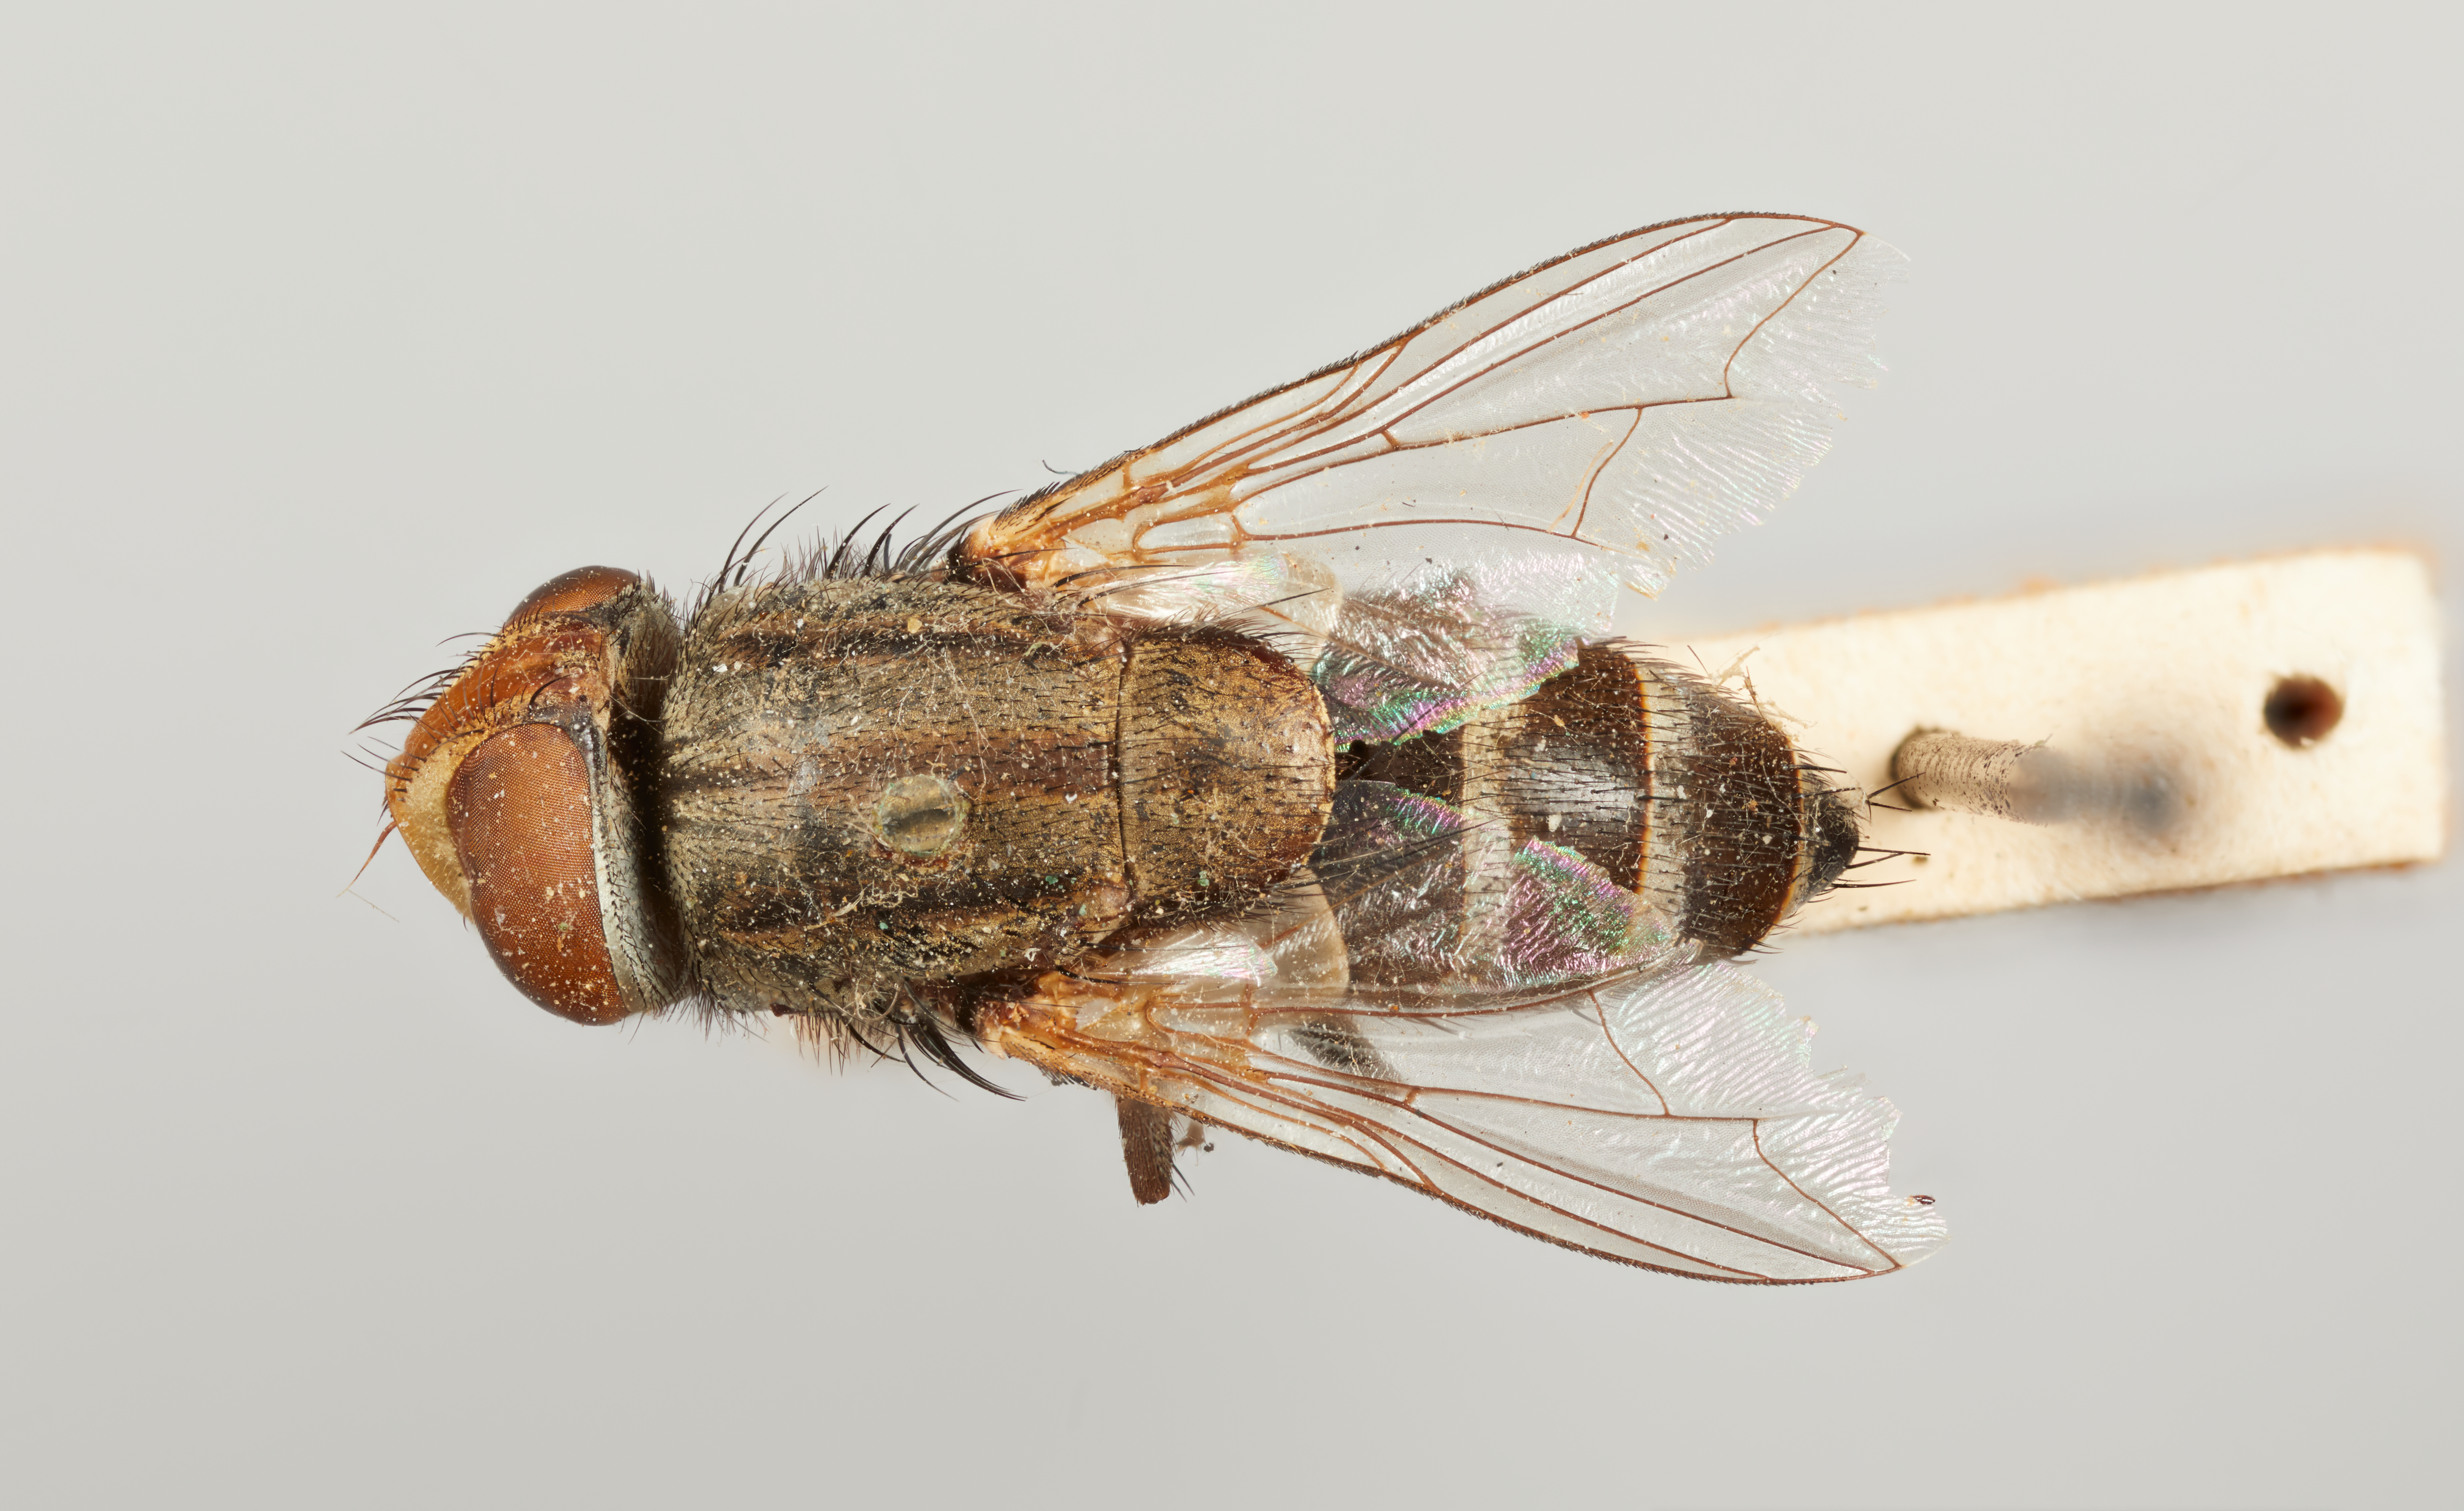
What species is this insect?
Protomiltogramma cincta
